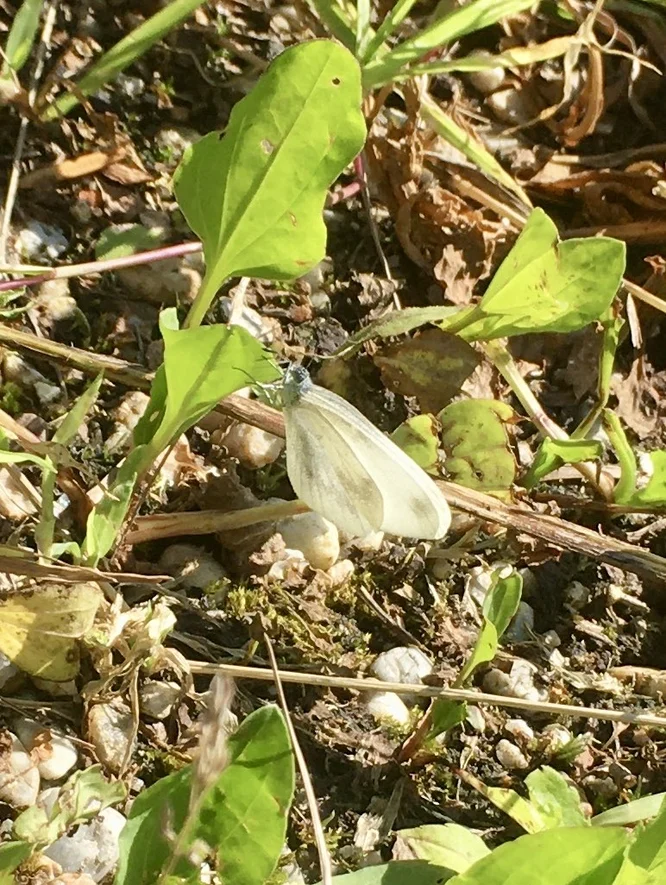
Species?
Leptidea sinapis/juvernica
